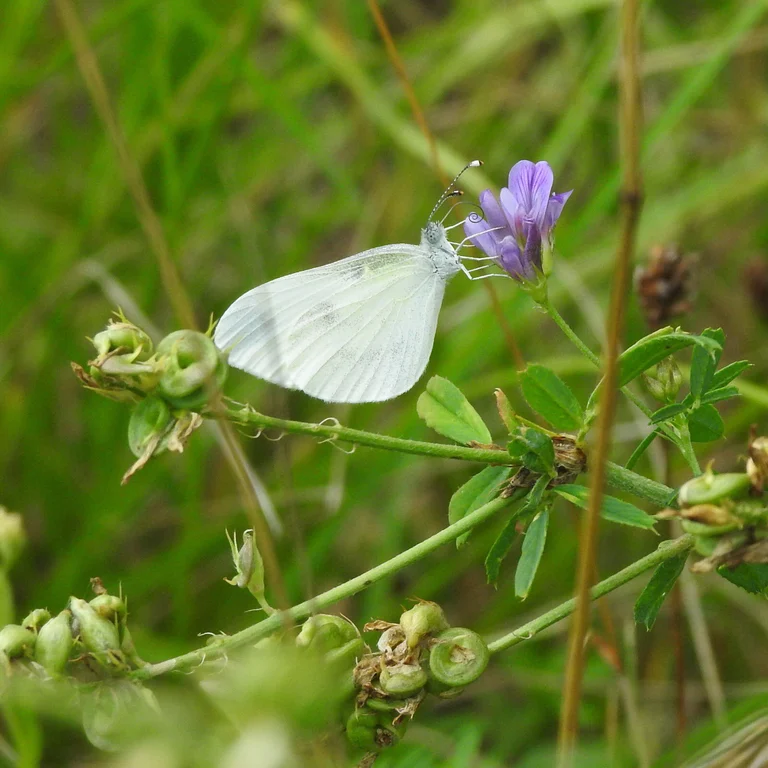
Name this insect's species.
Leptidea sinapis/juvernica
